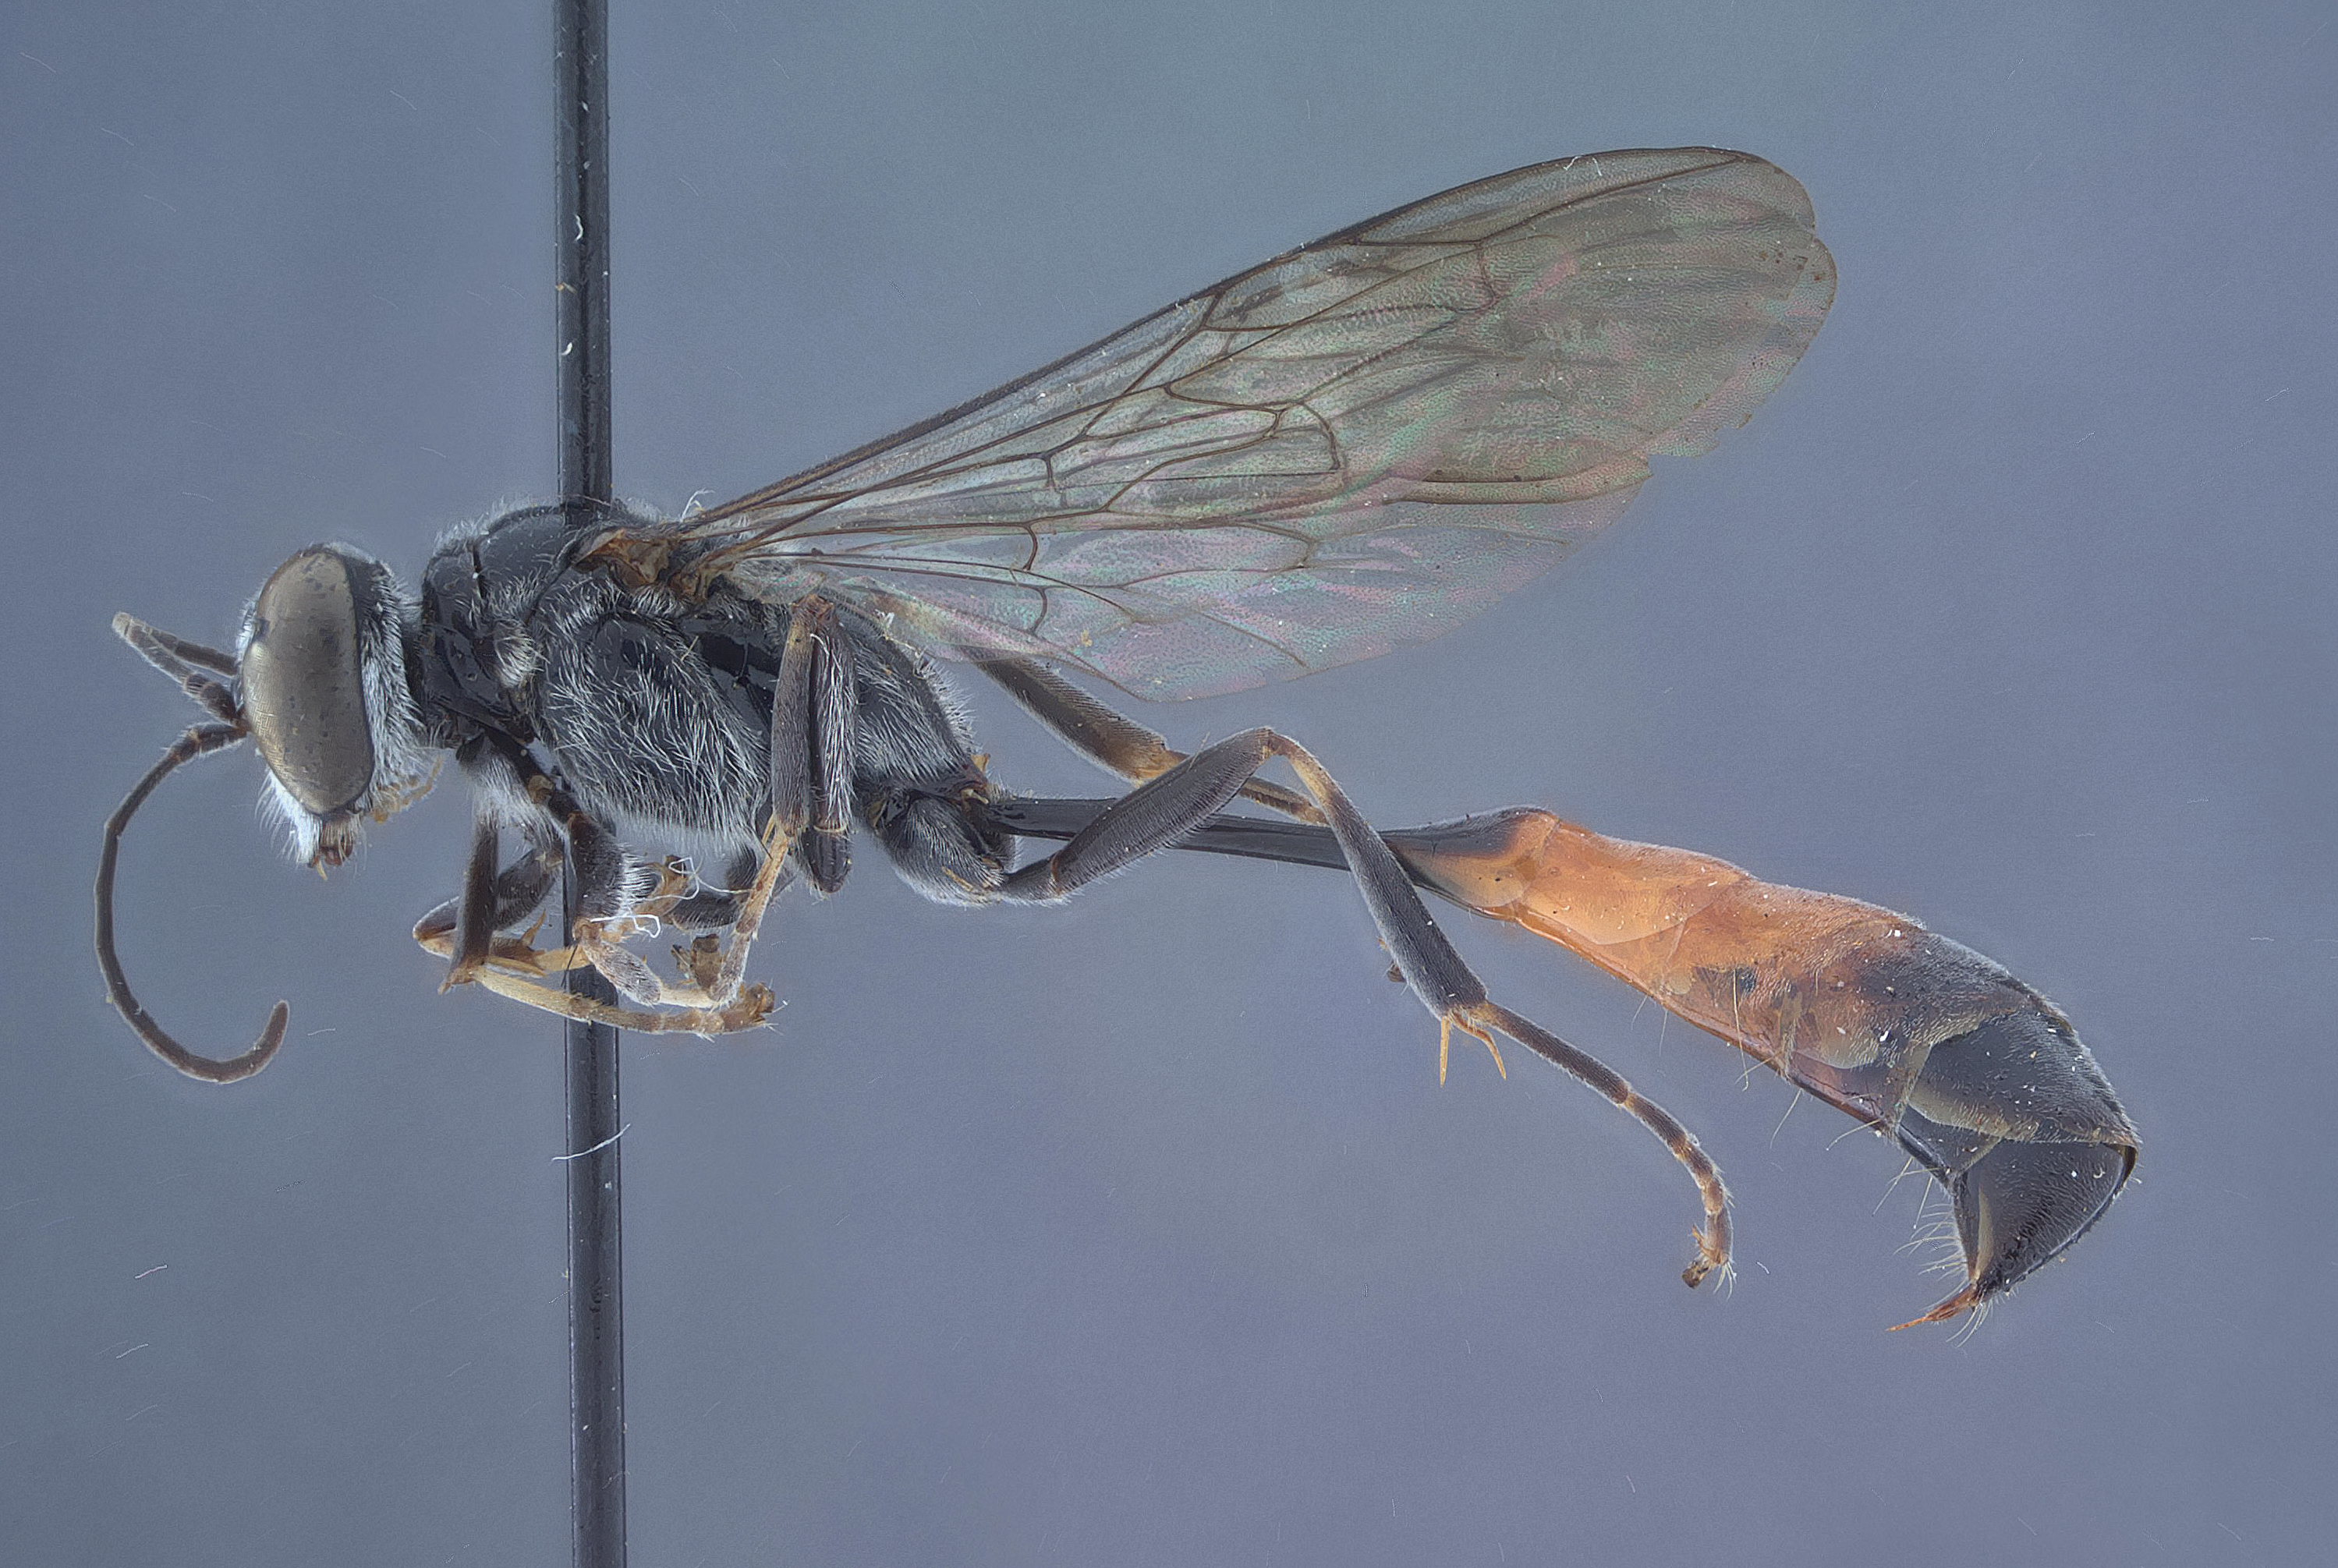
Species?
Trypoxylon novaguineae
